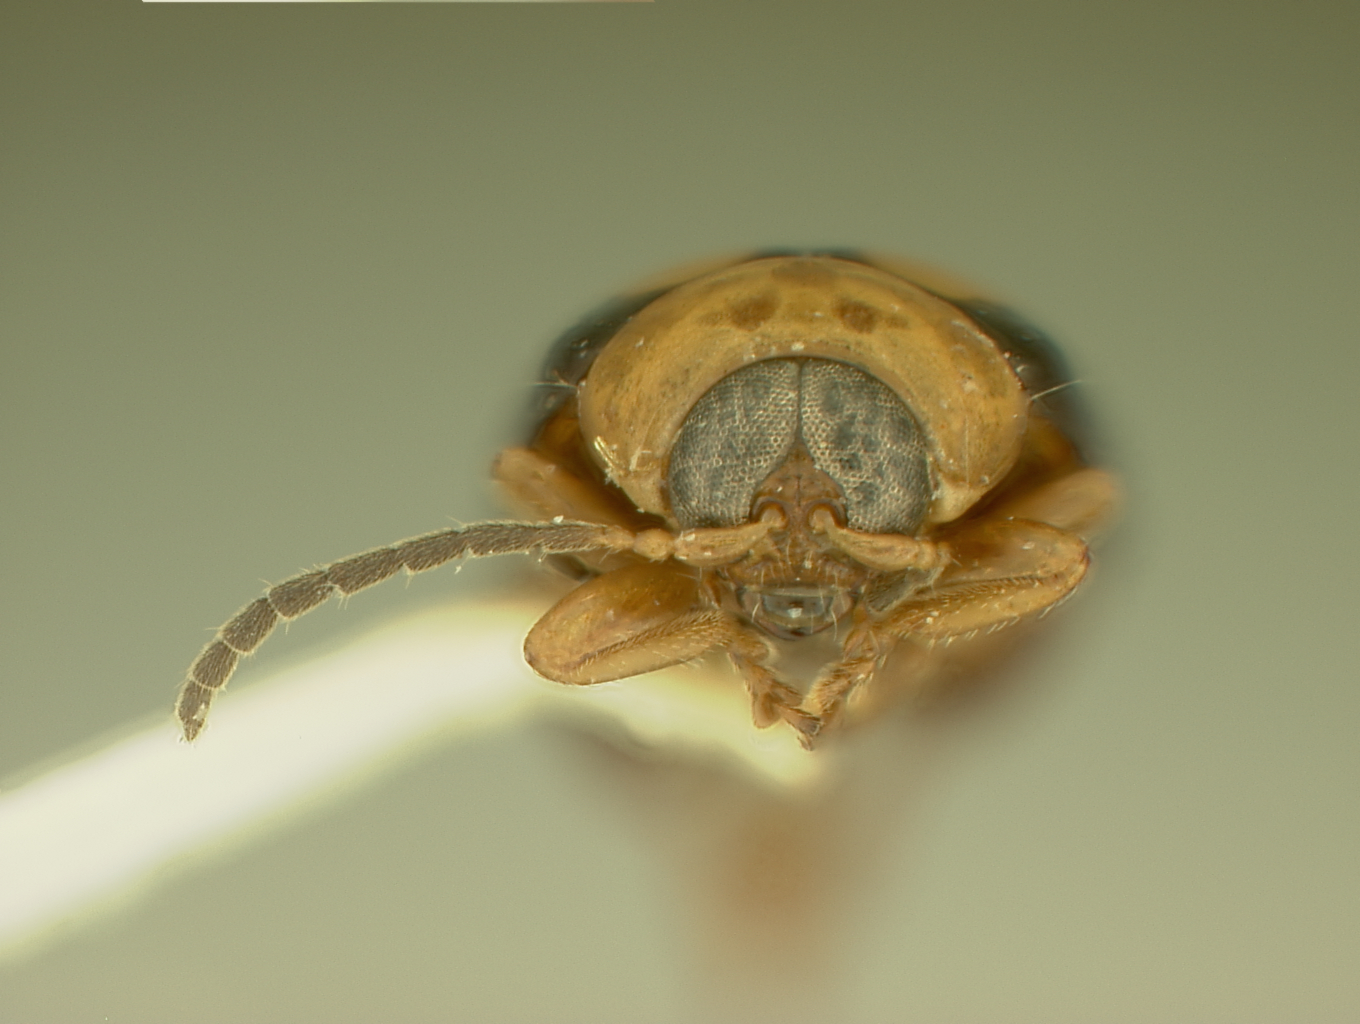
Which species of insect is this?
Megistops costaricensis
